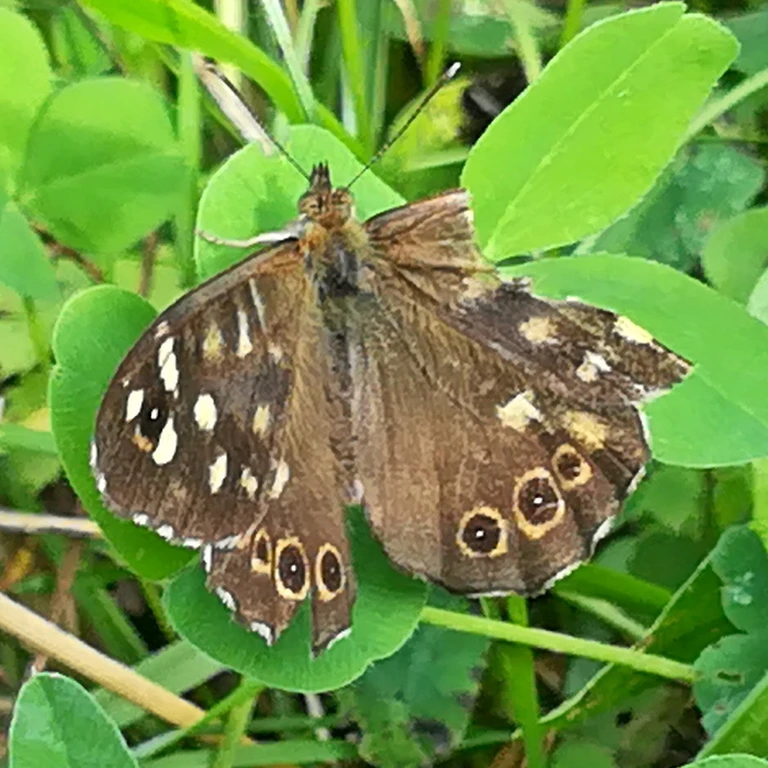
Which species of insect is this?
Pararge aegeria
